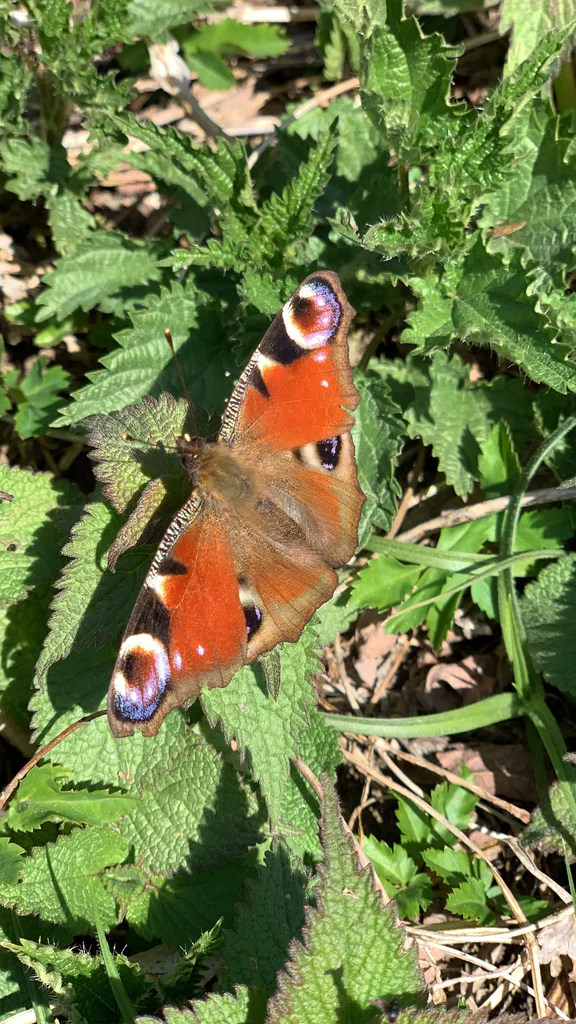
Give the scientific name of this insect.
Aglais io
